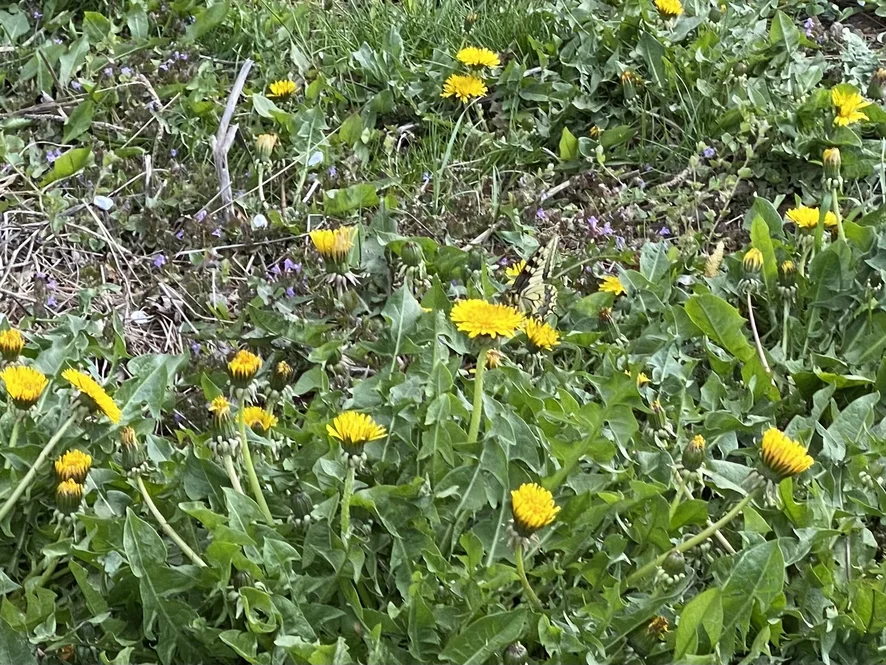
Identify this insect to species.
Papilio machaon
